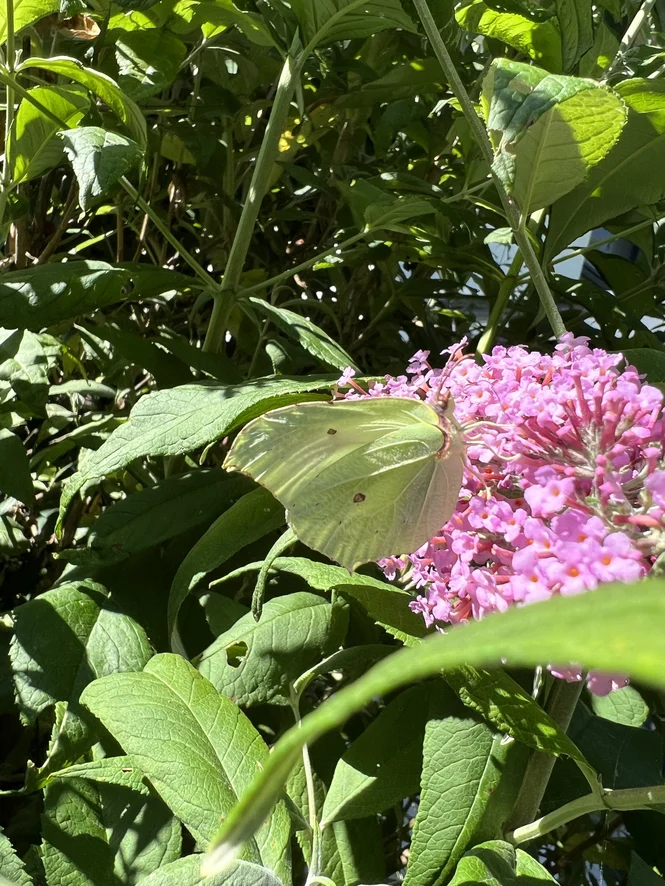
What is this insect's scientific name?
Gonepteryx rhamni
